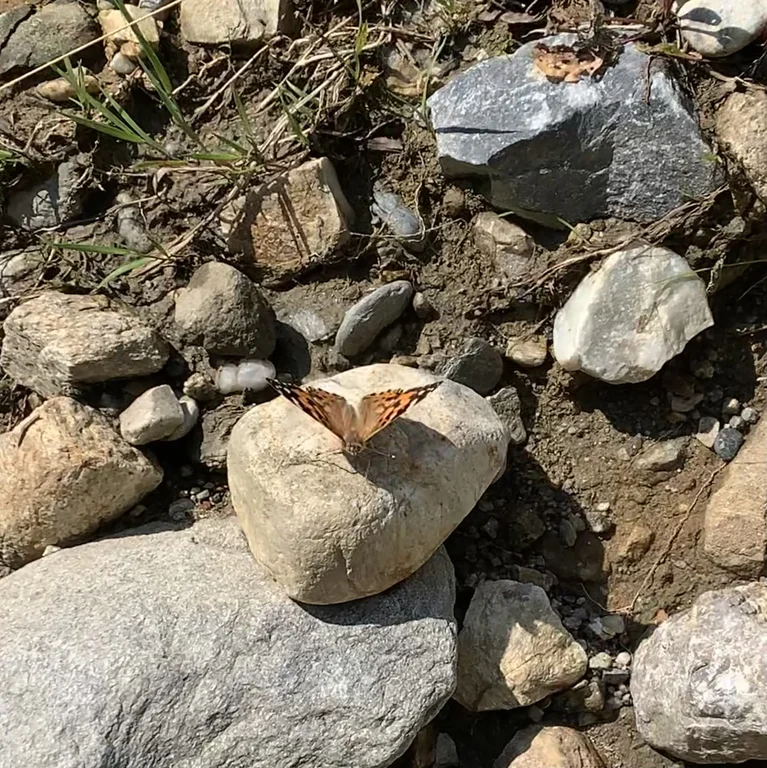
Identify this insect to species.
Vanessa cardui
